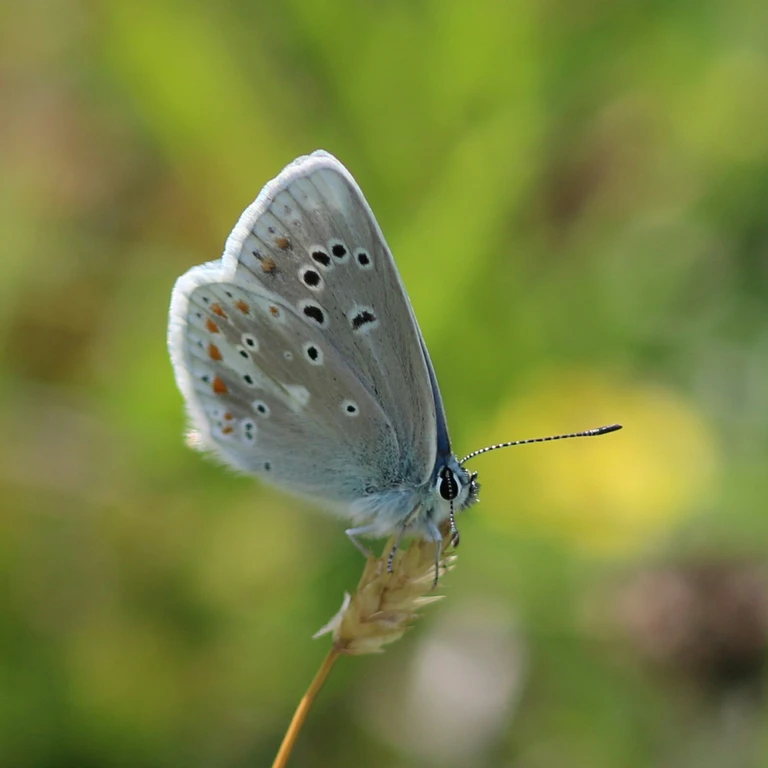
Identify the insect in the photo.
Polyommatus dorylas
